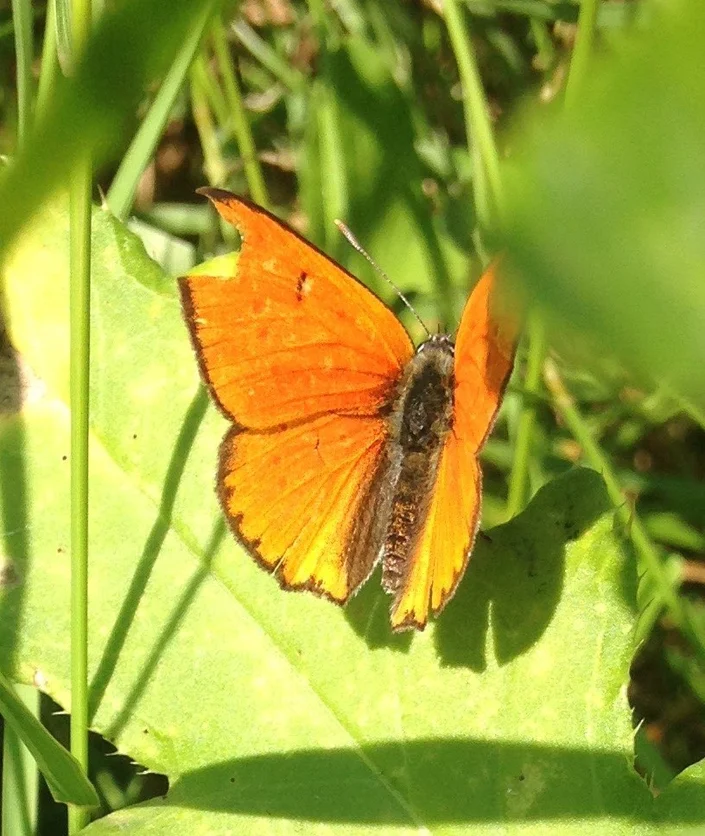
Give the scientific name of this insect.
Lycaena dispar
